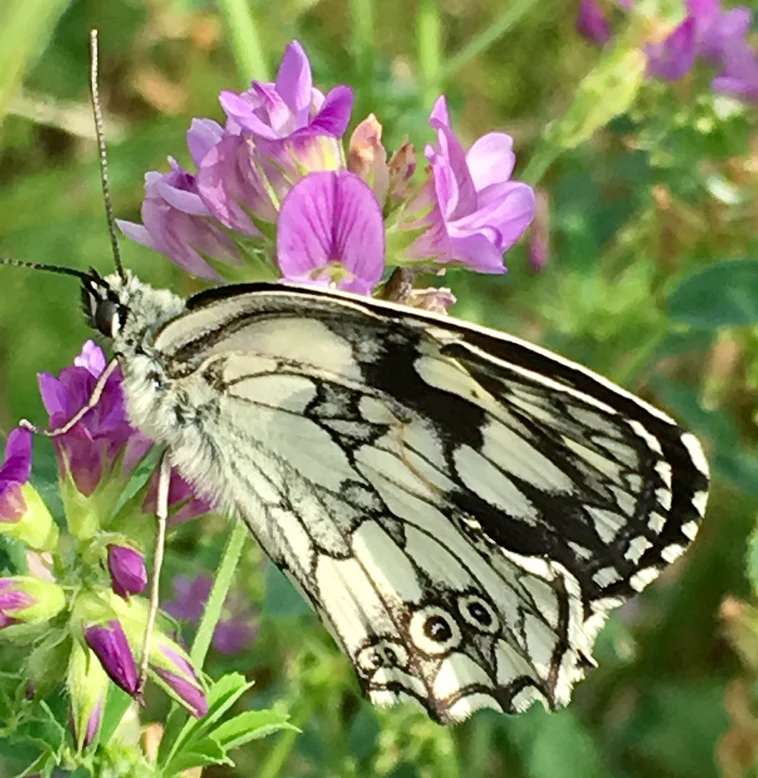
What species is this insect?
Melanargia galathea
